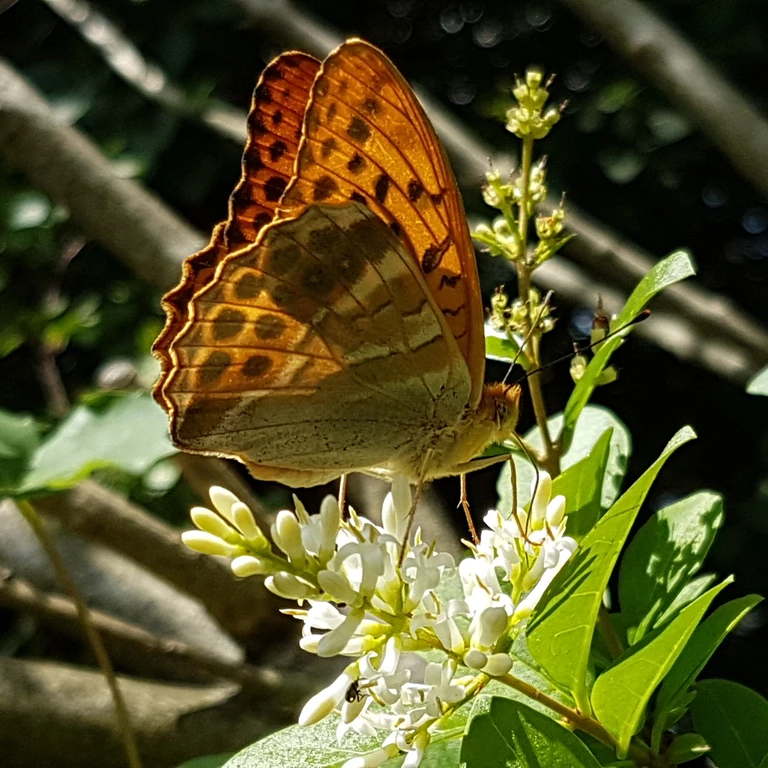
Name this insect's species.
Argynnis paphia
